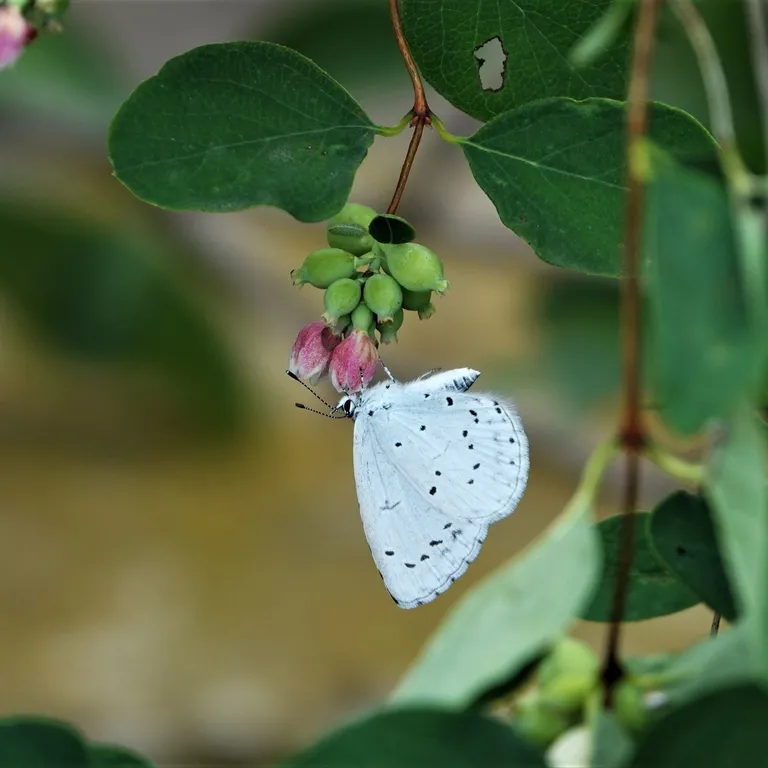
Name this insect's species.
Celastrina argiolus
